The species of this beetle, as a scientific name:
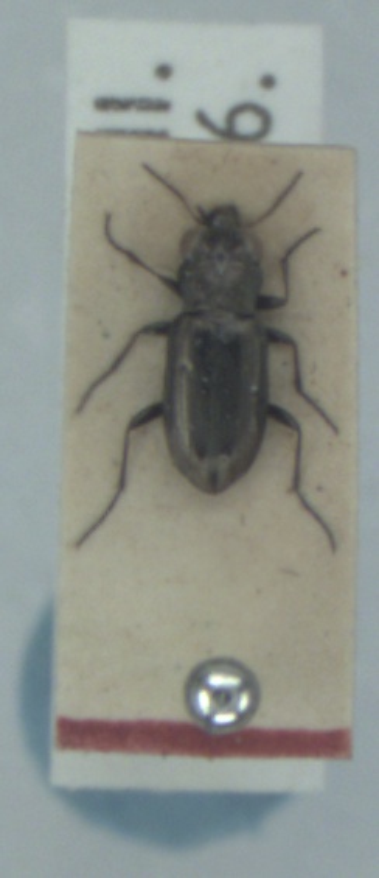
Notiophilus substriatus
